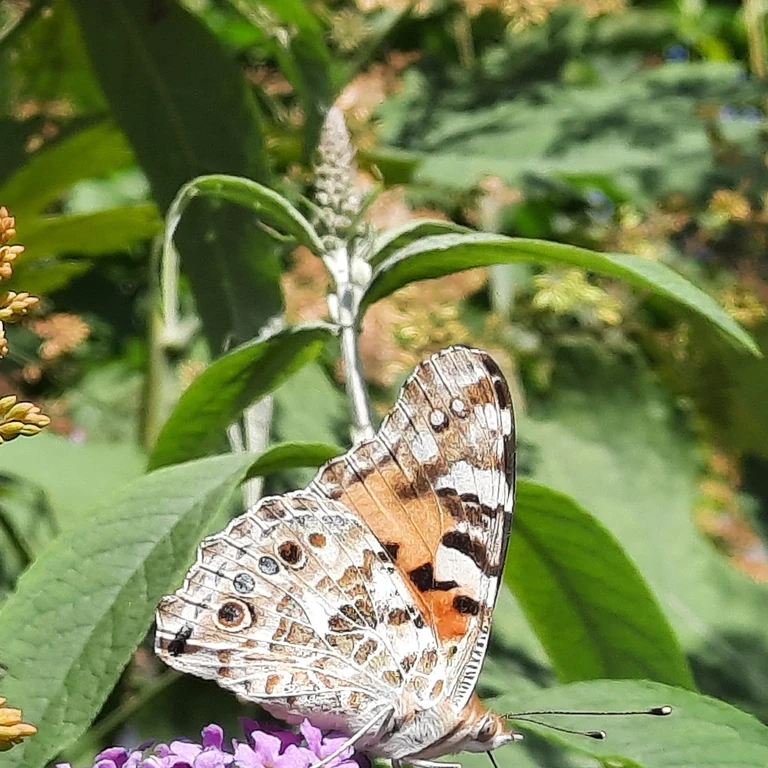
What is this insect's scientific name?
Vanessa cardui
